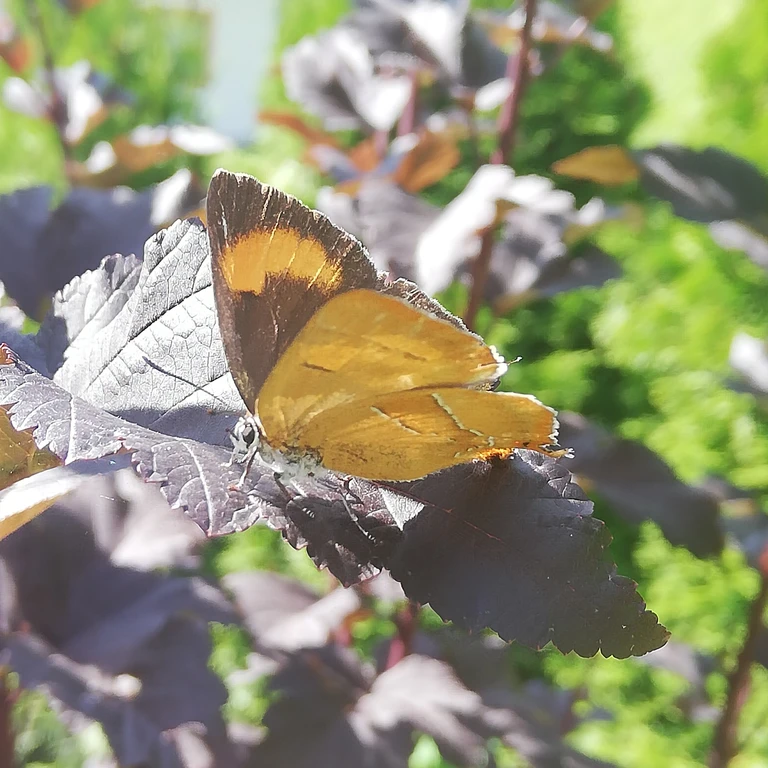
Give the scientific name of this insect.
Thecla betulae
